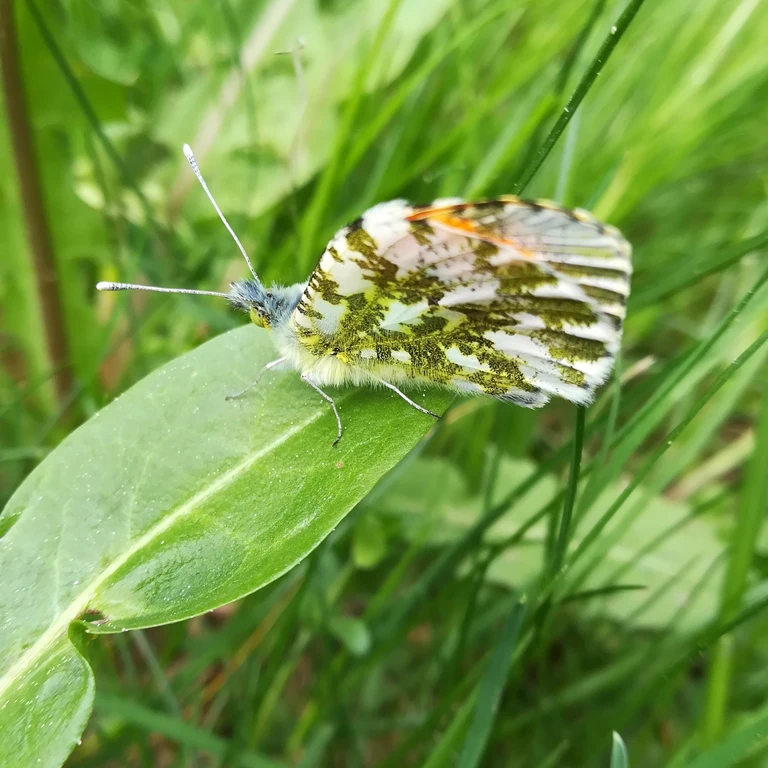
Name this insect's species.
Anthocharis cardamines
